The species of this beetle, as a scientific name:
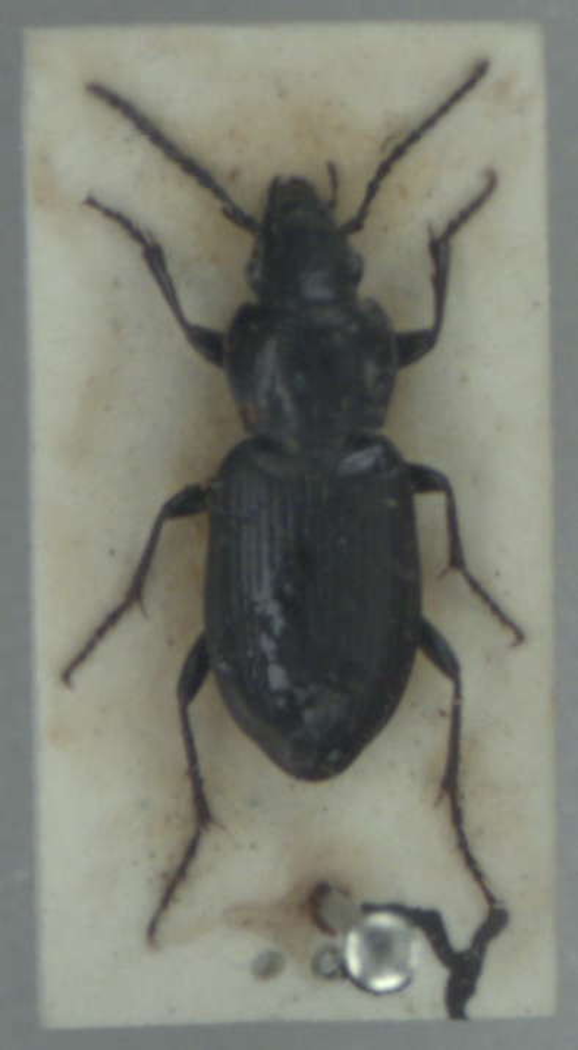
Pterostichus adstrictus
